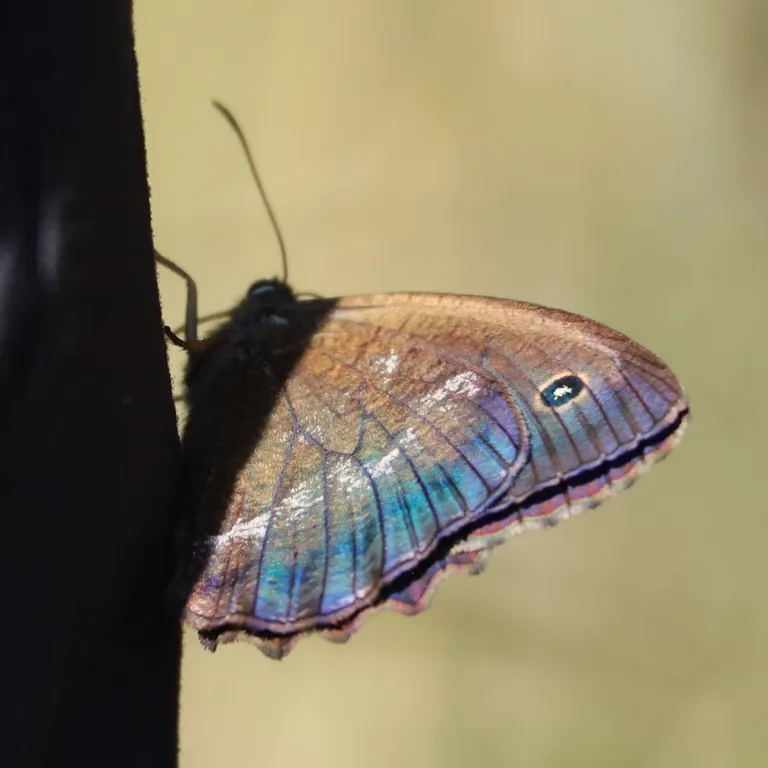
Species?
Minois dryas
